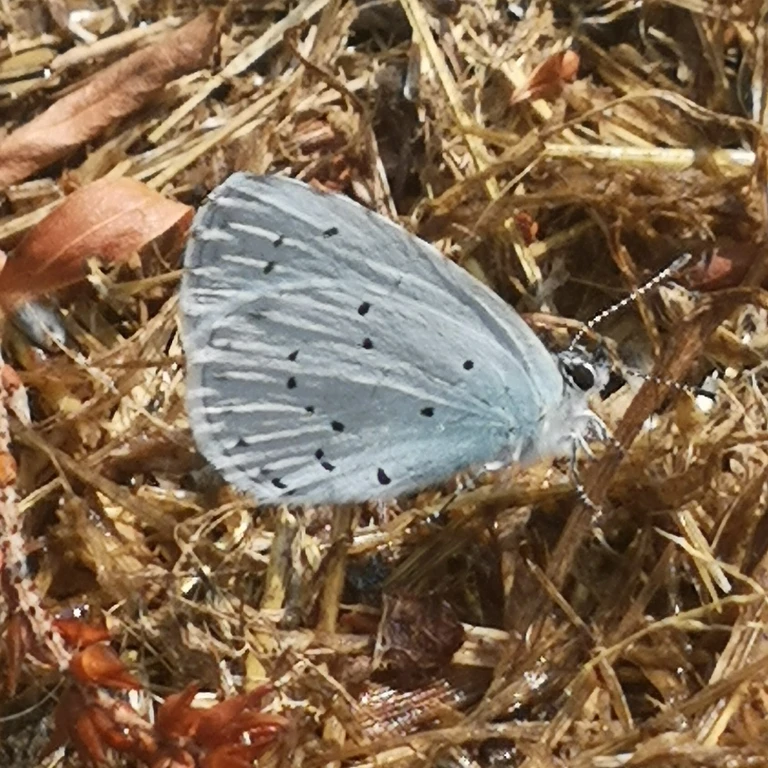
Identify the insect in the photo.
Celastrina argiolus
